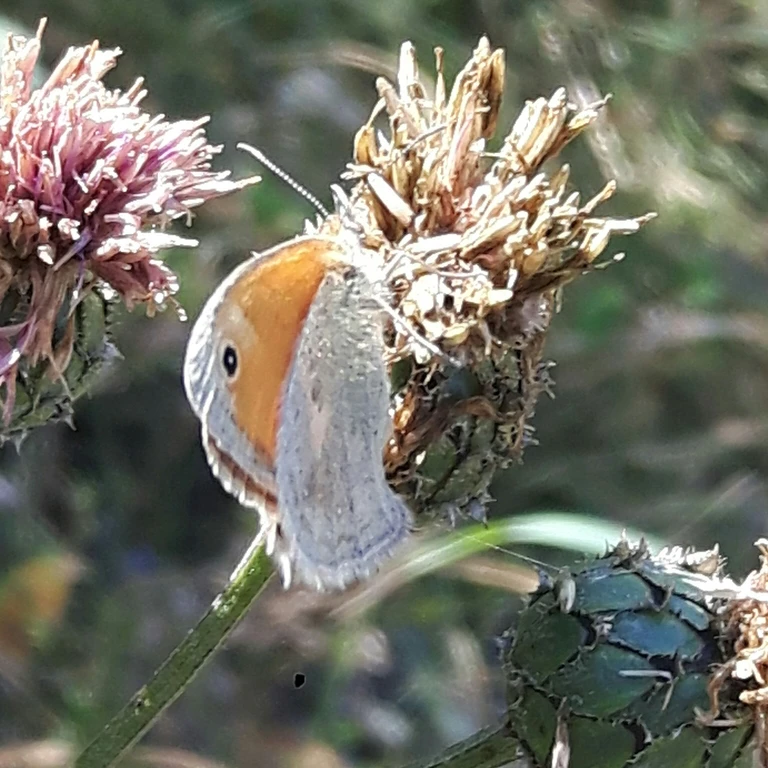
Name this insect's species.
Coenonympha pamphilus
